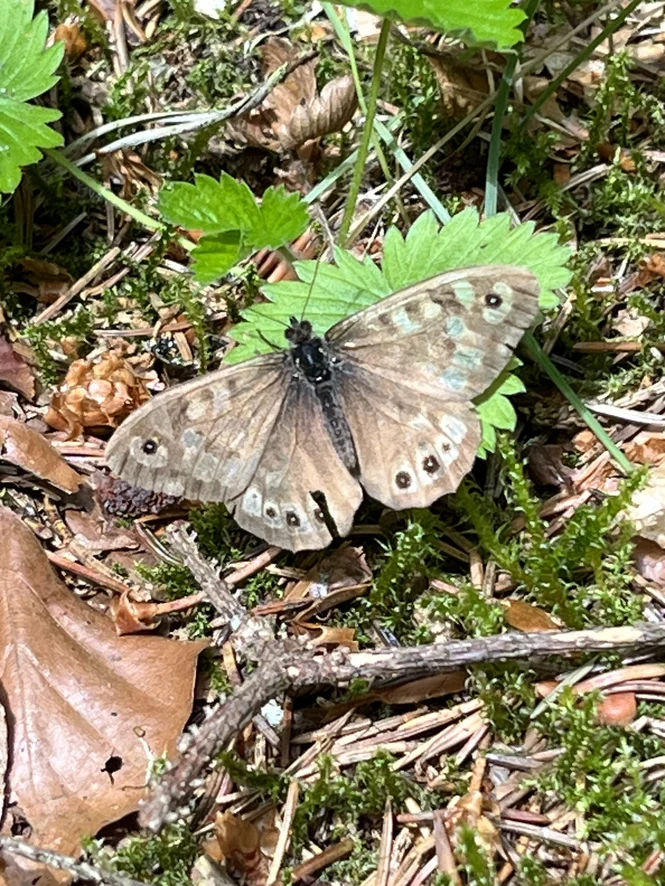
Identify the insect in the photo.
Pararge aegeria
